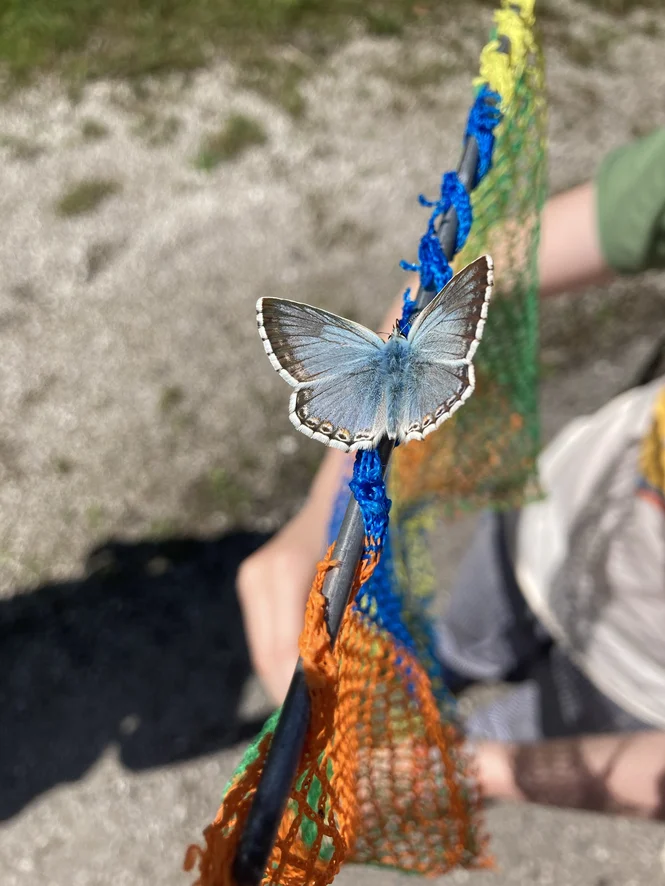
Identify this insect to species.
Lysandra coridon
